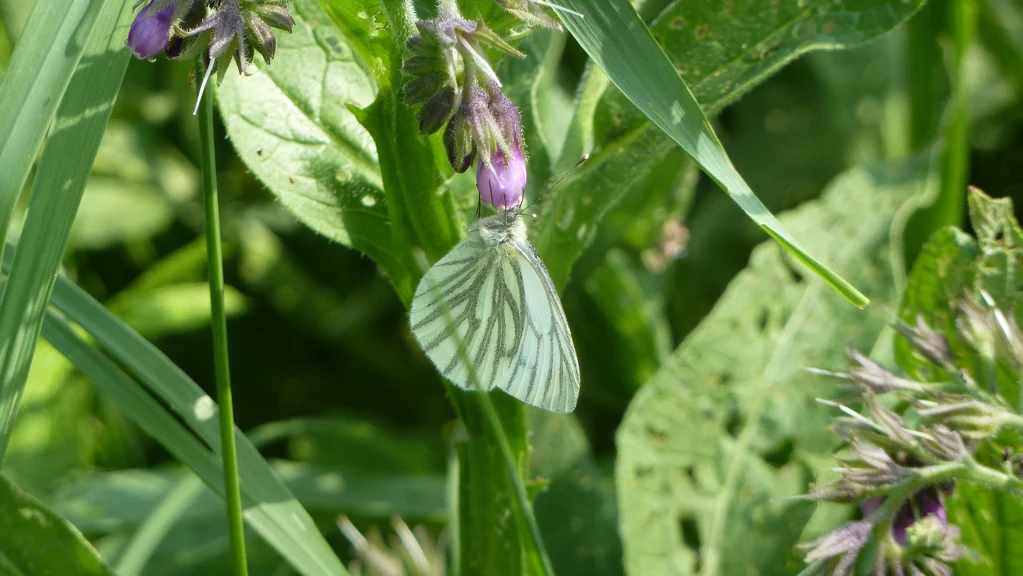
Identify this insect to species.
Pieris napi
